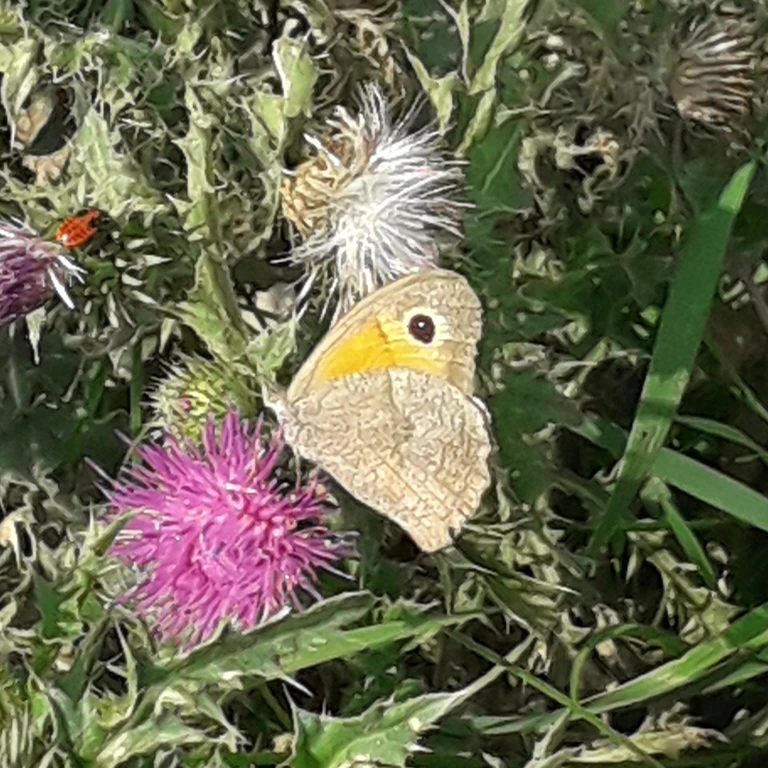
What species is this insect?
Maniola jurtina
